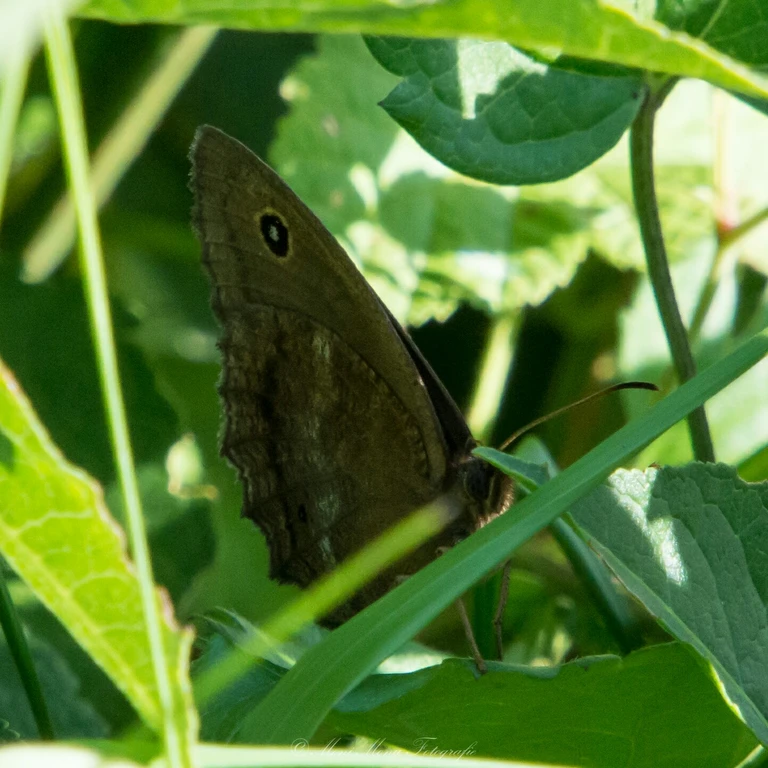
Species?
Minois dryas
